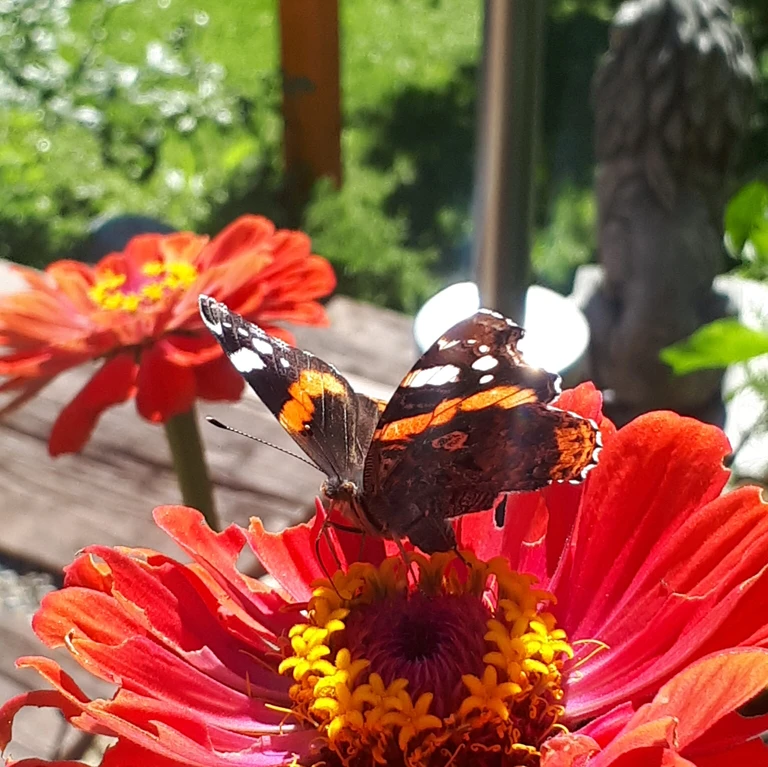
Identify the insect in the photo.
Vanessa atalanta
